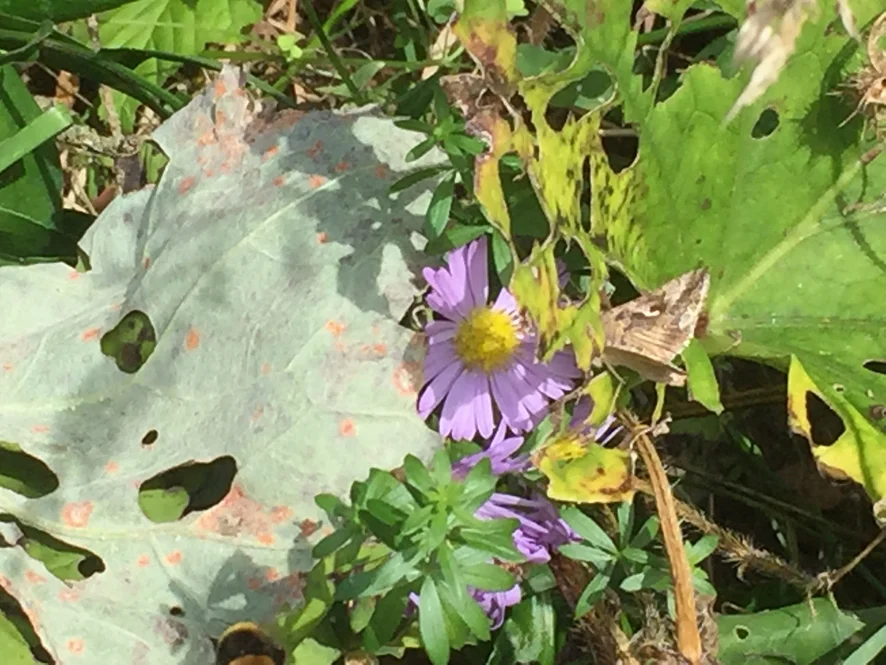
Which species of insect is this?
Autographa gamma
